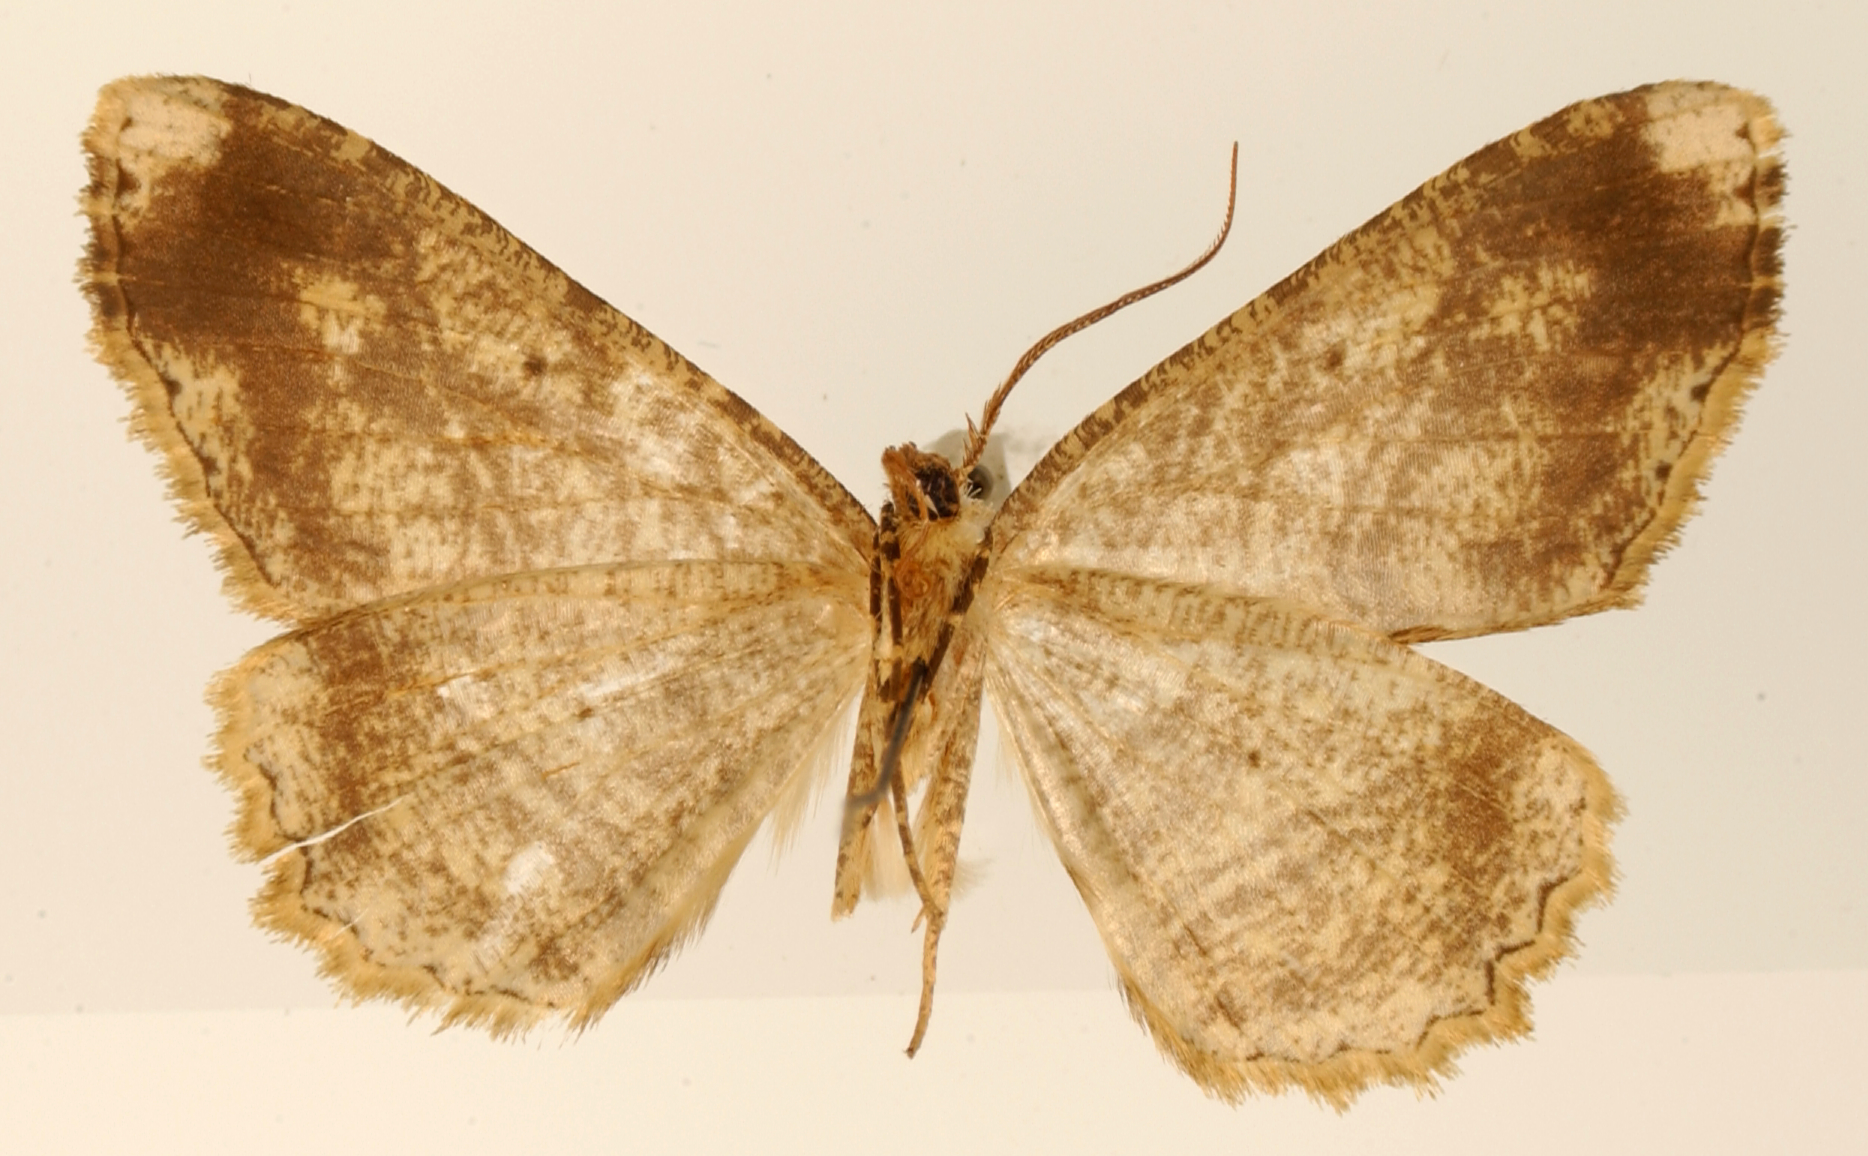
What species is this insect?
Melanolophia simpla
